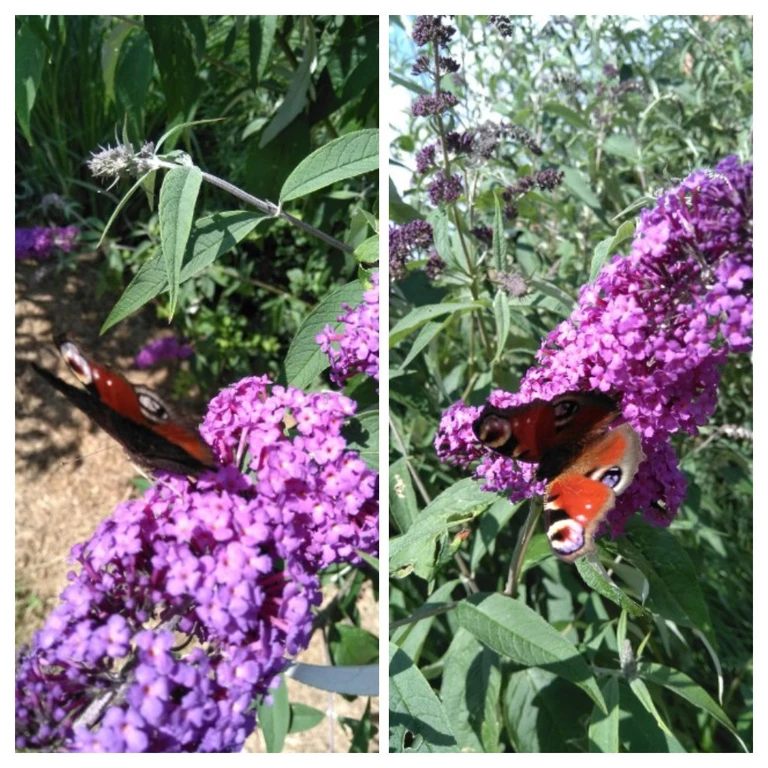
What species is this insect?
Aglais io
